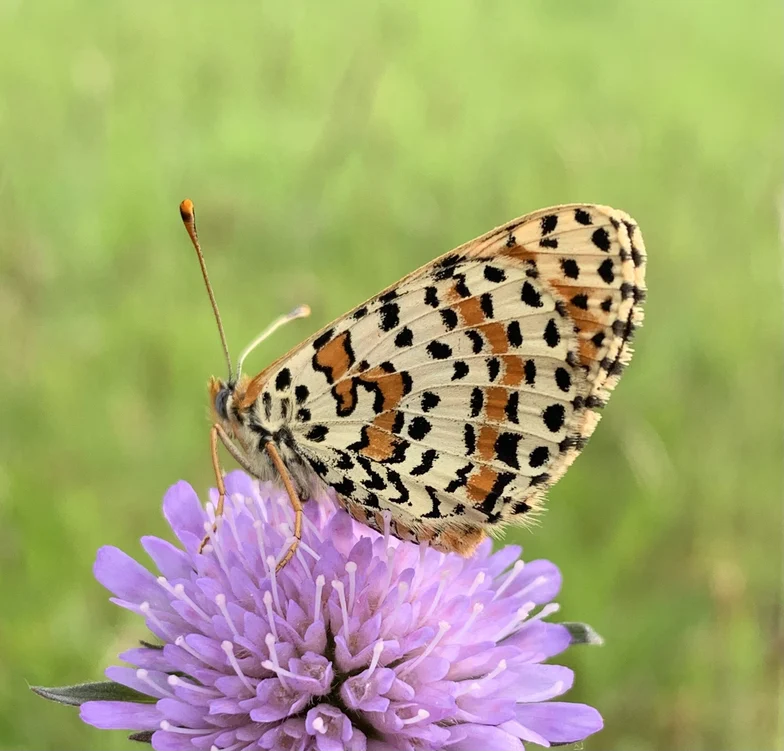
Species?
Melitaea didyma
